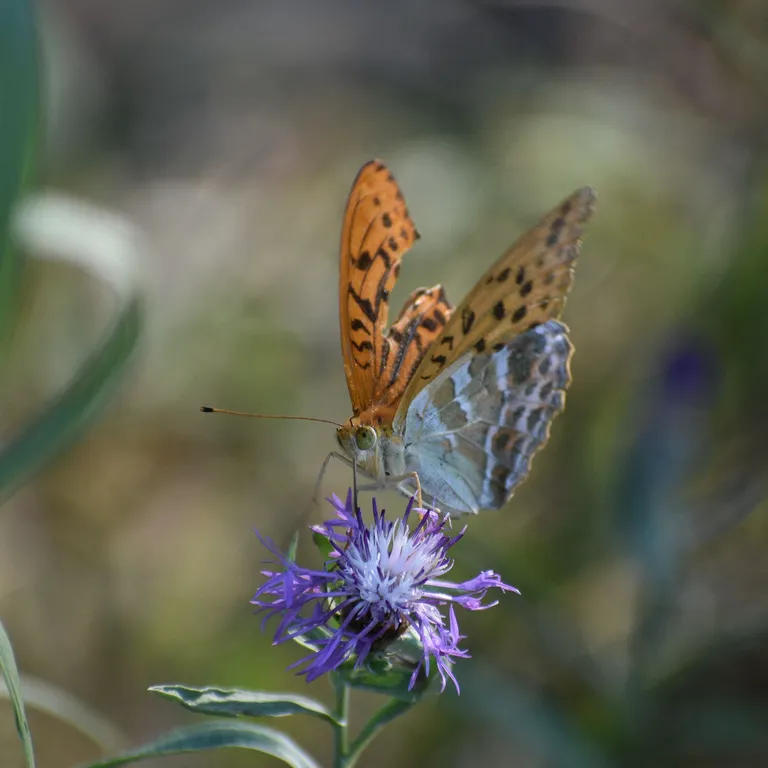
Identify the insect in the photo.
Argynnis paphia
